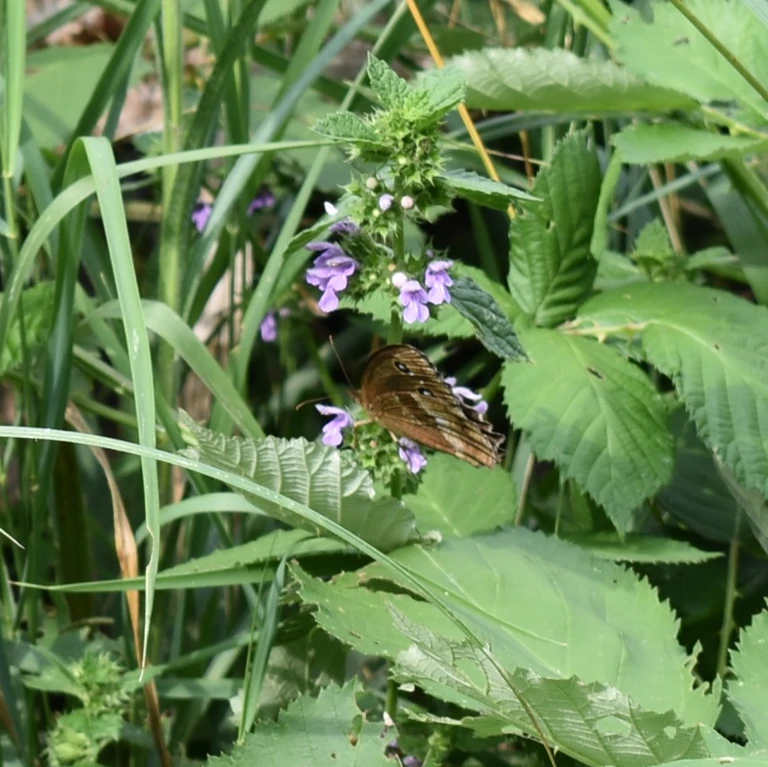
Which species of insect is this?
Minois dryas
